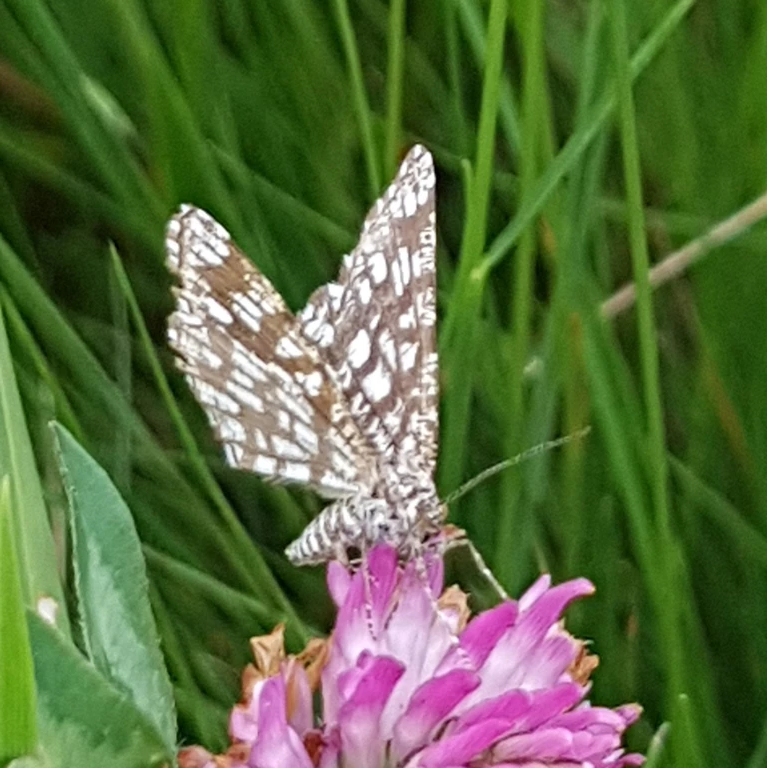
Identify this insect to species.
Chiasmia clathrata
